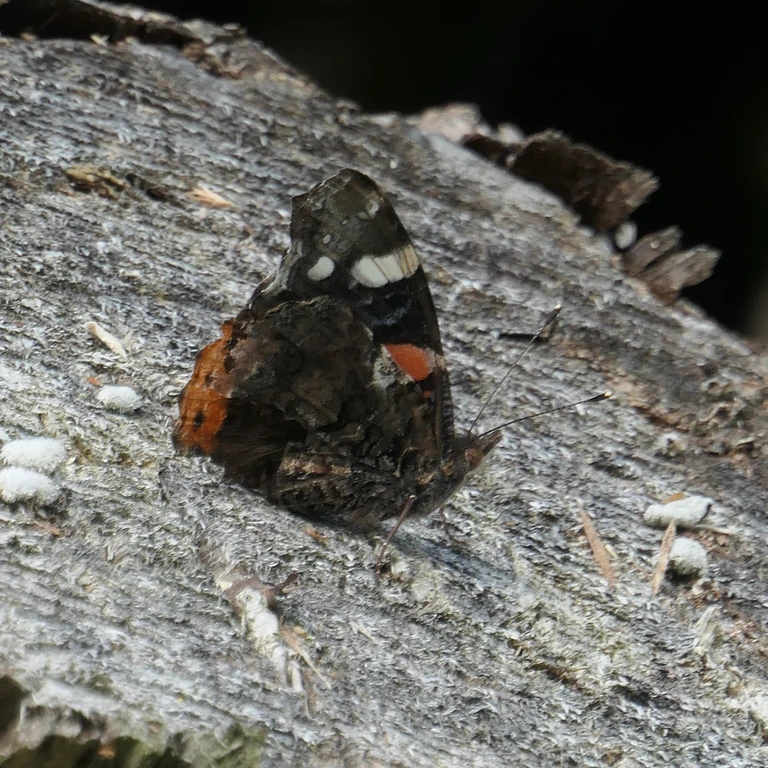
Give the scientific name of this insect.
Vanessa atalanta
